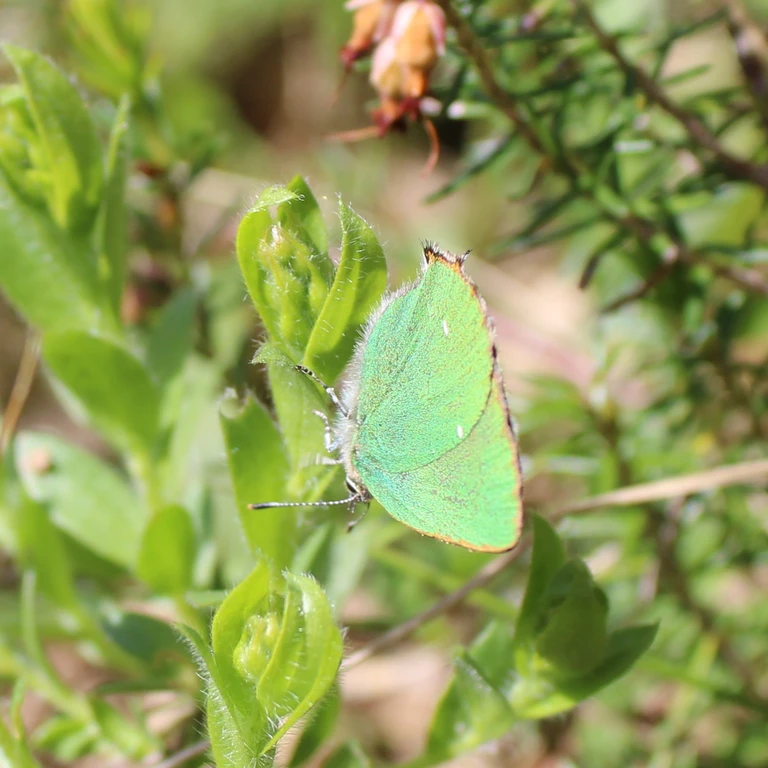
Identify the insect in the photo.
Callophrys rubi
